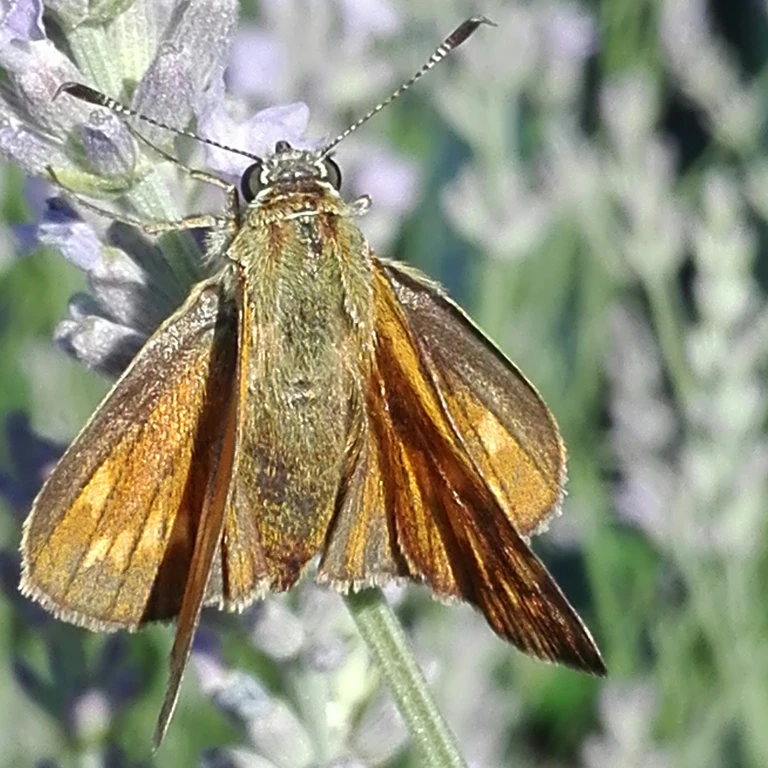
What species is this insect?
Ochlodes sylvanus (also Ochlodes venata)
